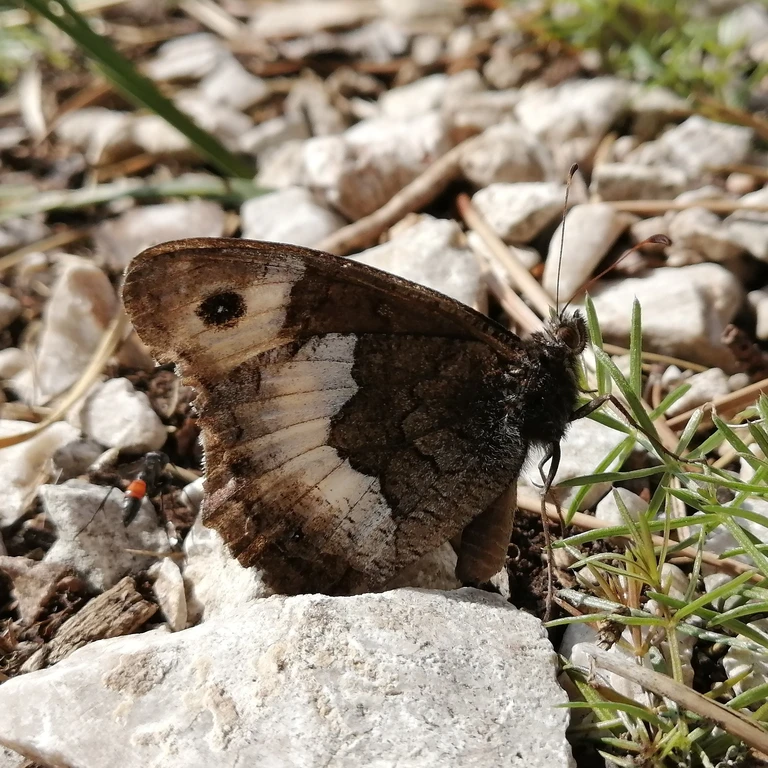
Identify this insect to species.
Hipparchia alcyone
